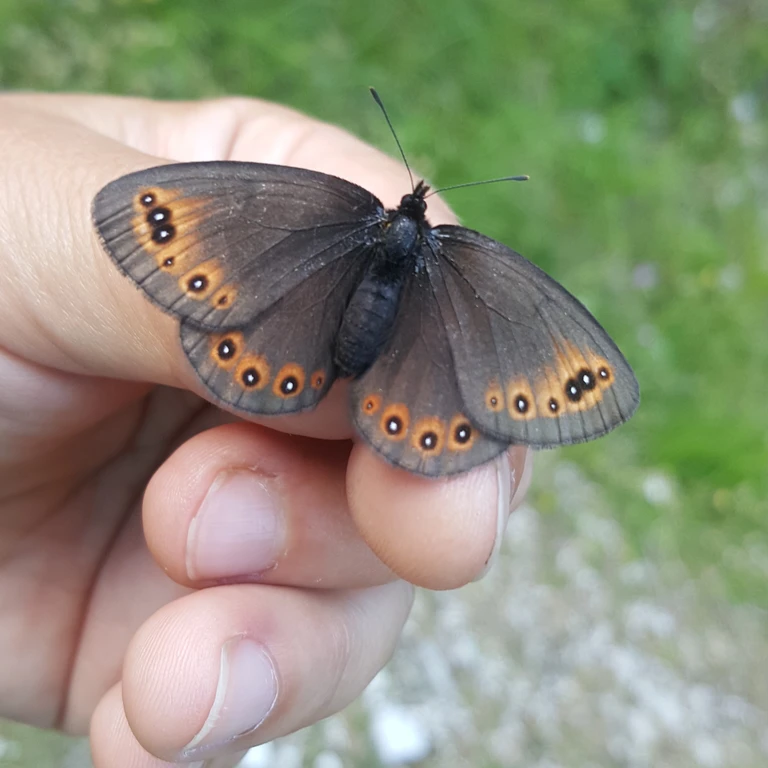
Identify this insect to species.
Erebia medusa
